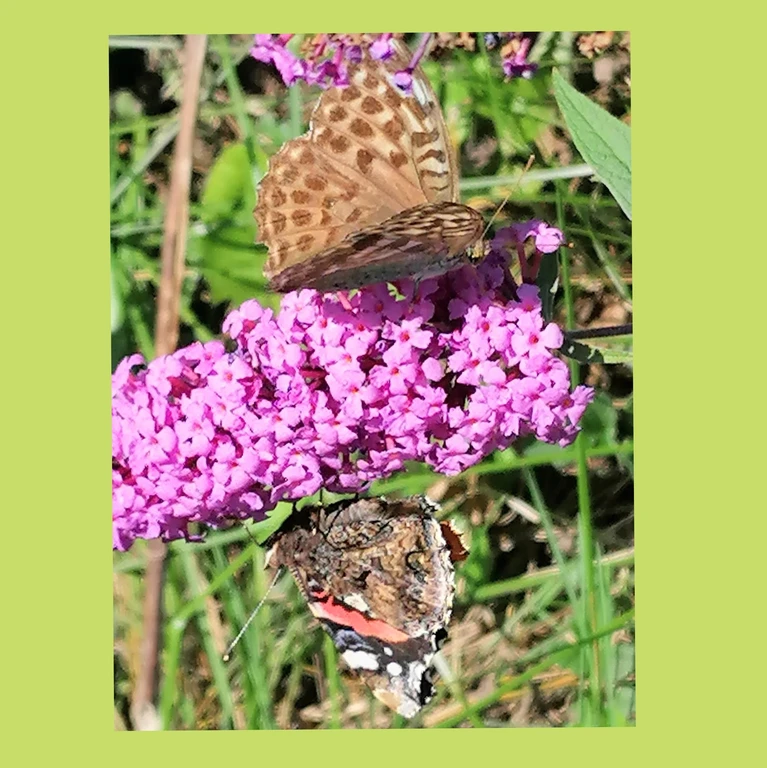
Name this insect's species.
Vanessa atalanta
